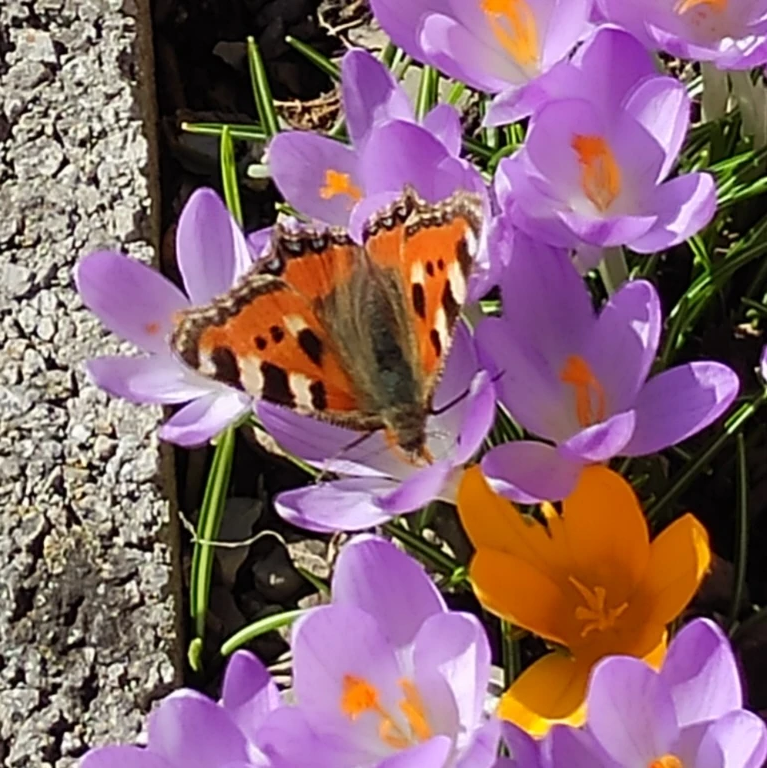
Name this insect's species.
Aglais urticae
